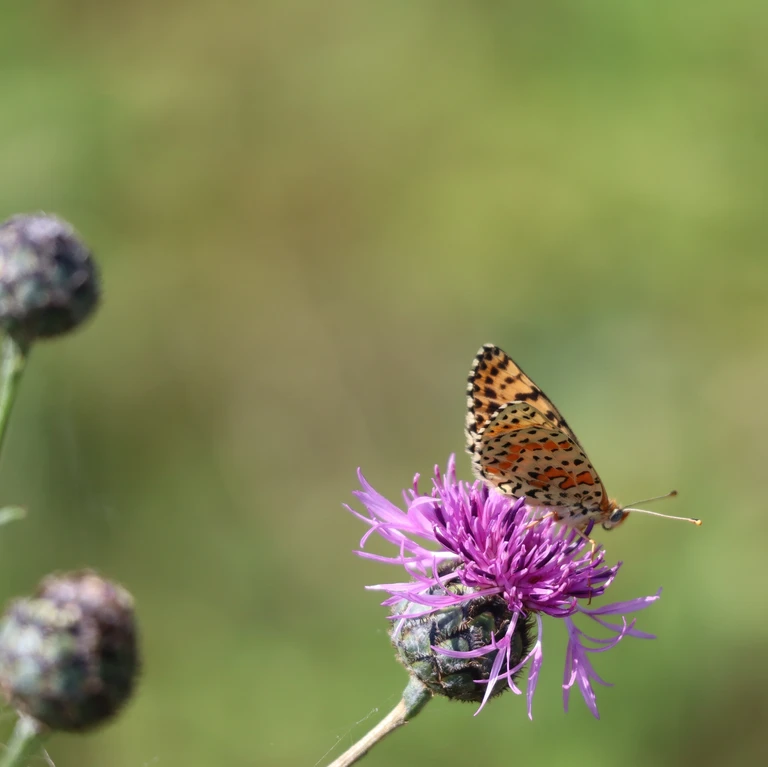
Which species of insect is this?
Melitaea didyma
